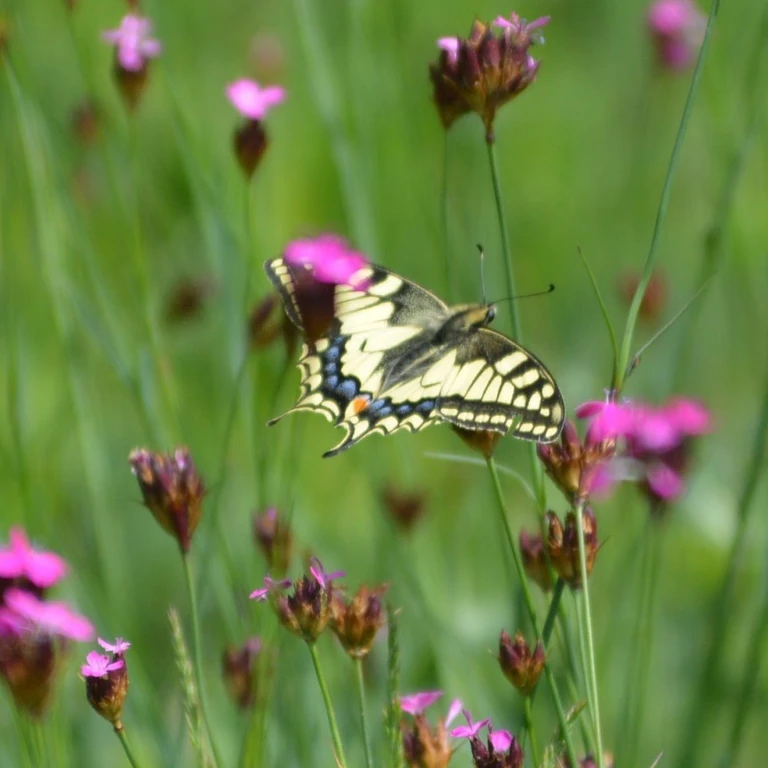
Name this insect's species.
Papilio machaon
